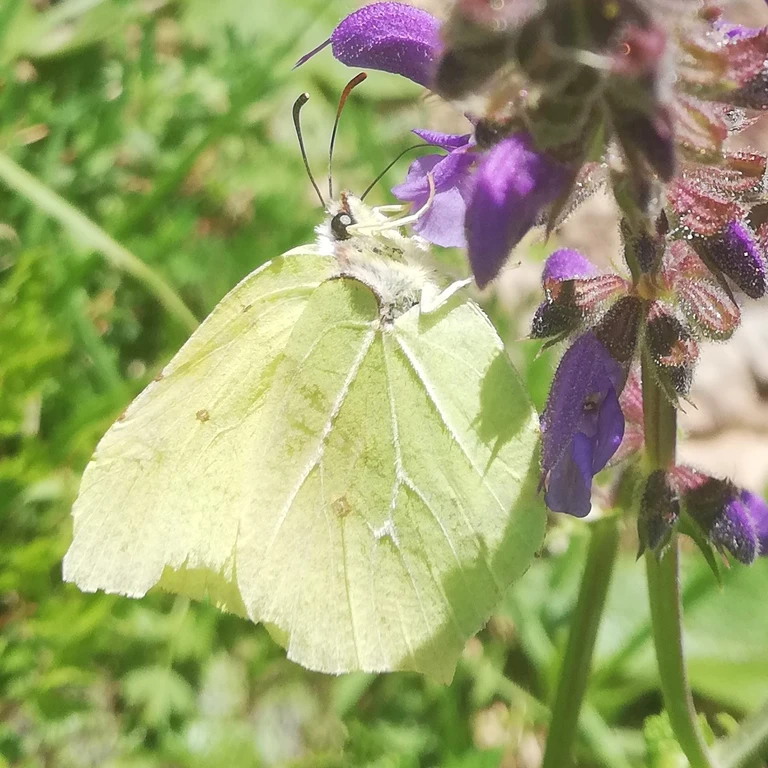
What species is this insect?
Gonepteryx rhamni
